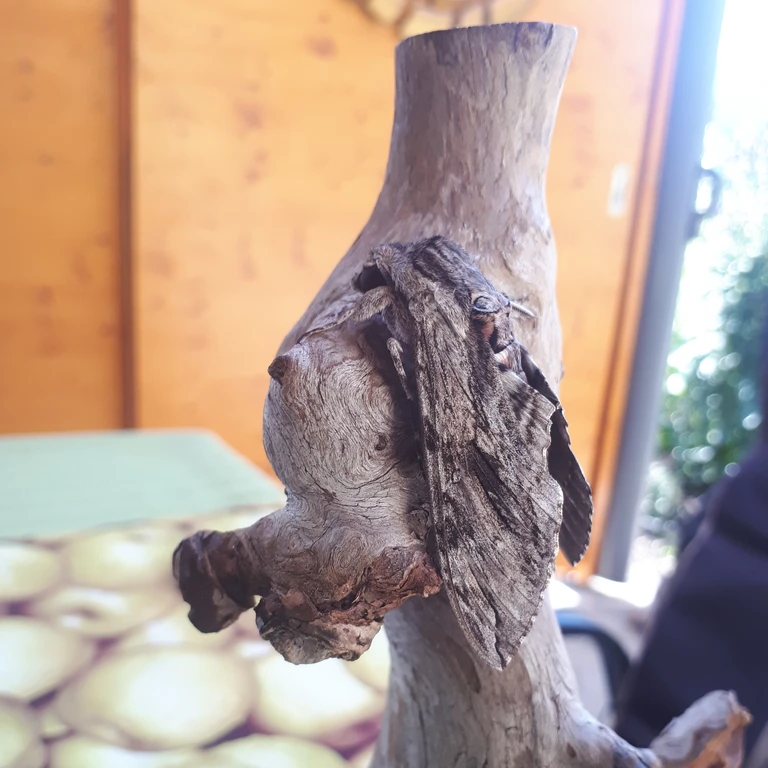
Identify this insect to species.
Agrius convolvuli
